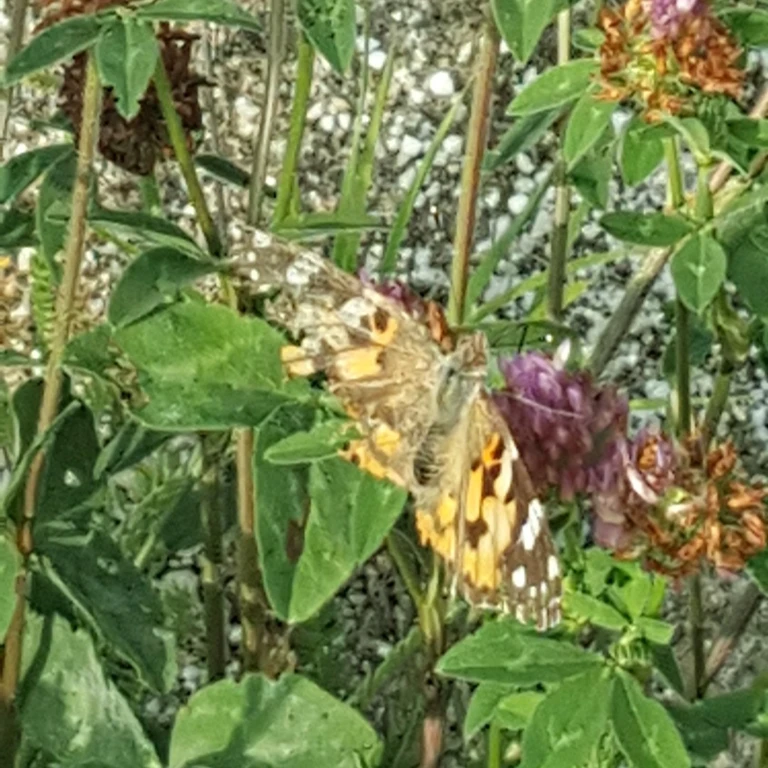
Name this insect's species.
Vanessa cardui
